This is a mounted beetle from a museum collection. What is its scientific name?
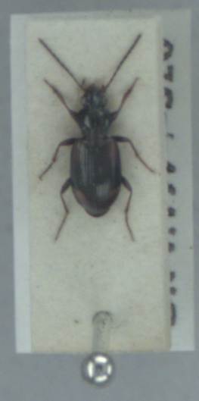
Bembidion bruxellense
